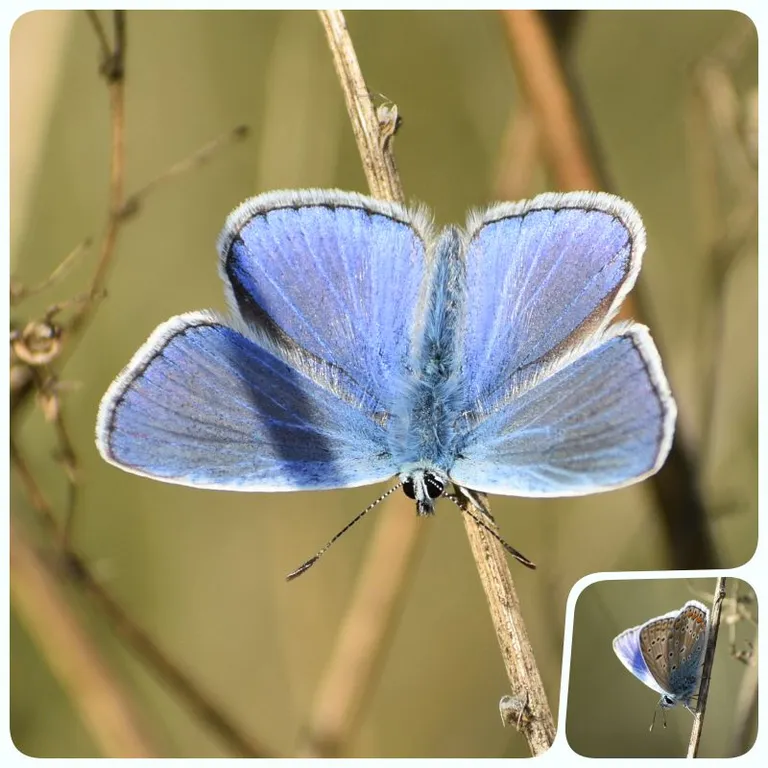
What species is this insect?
Polyommatus icarus
